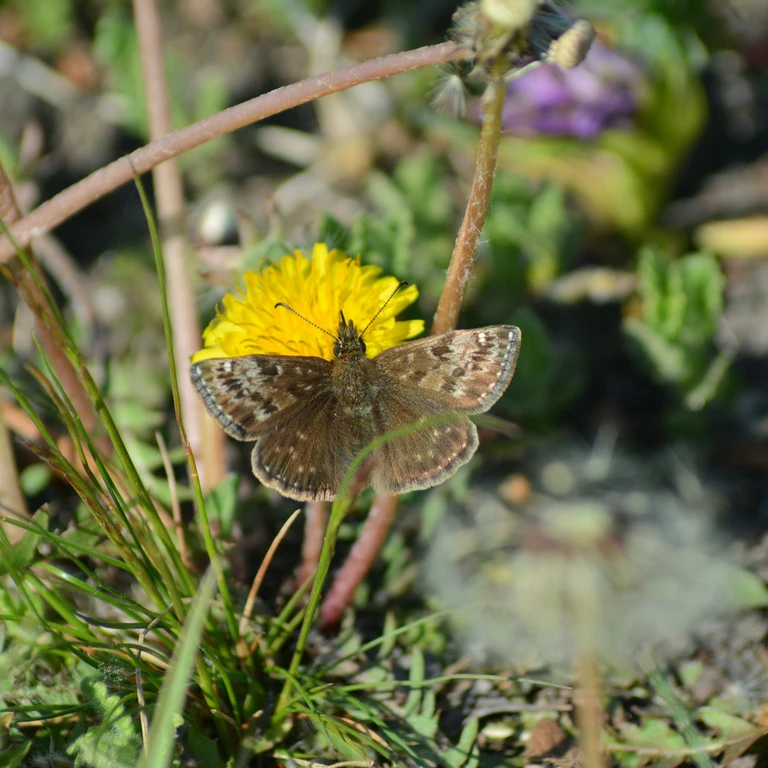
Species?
Erynnis tages
